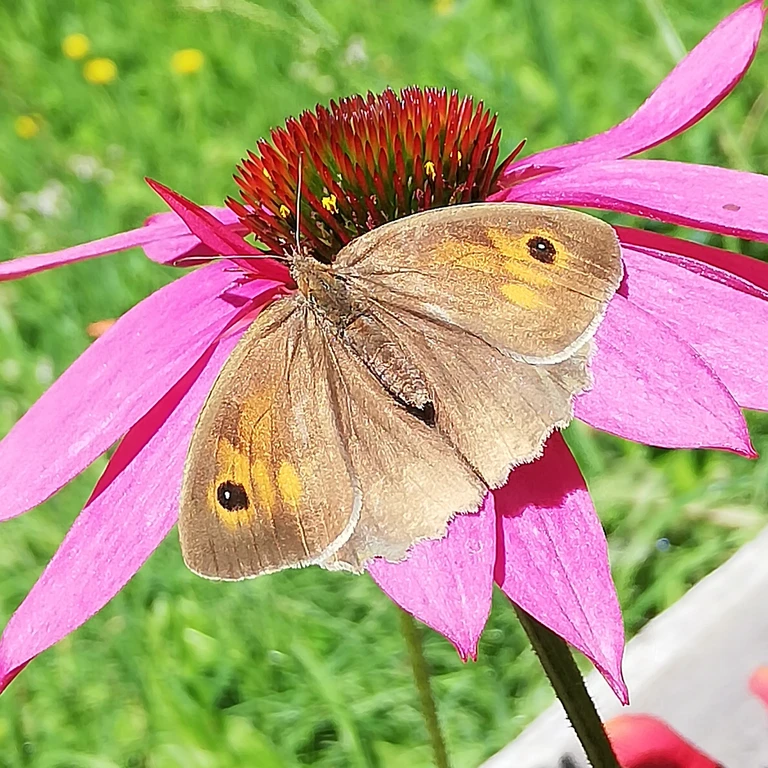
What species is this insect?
Maniola jurtina
